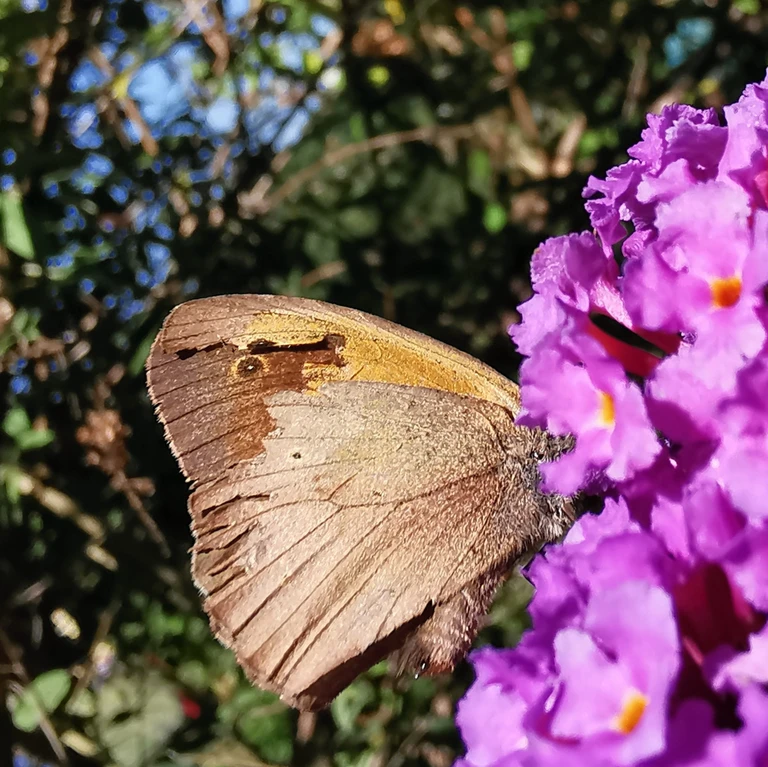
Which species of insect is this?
Maniola jurtina
